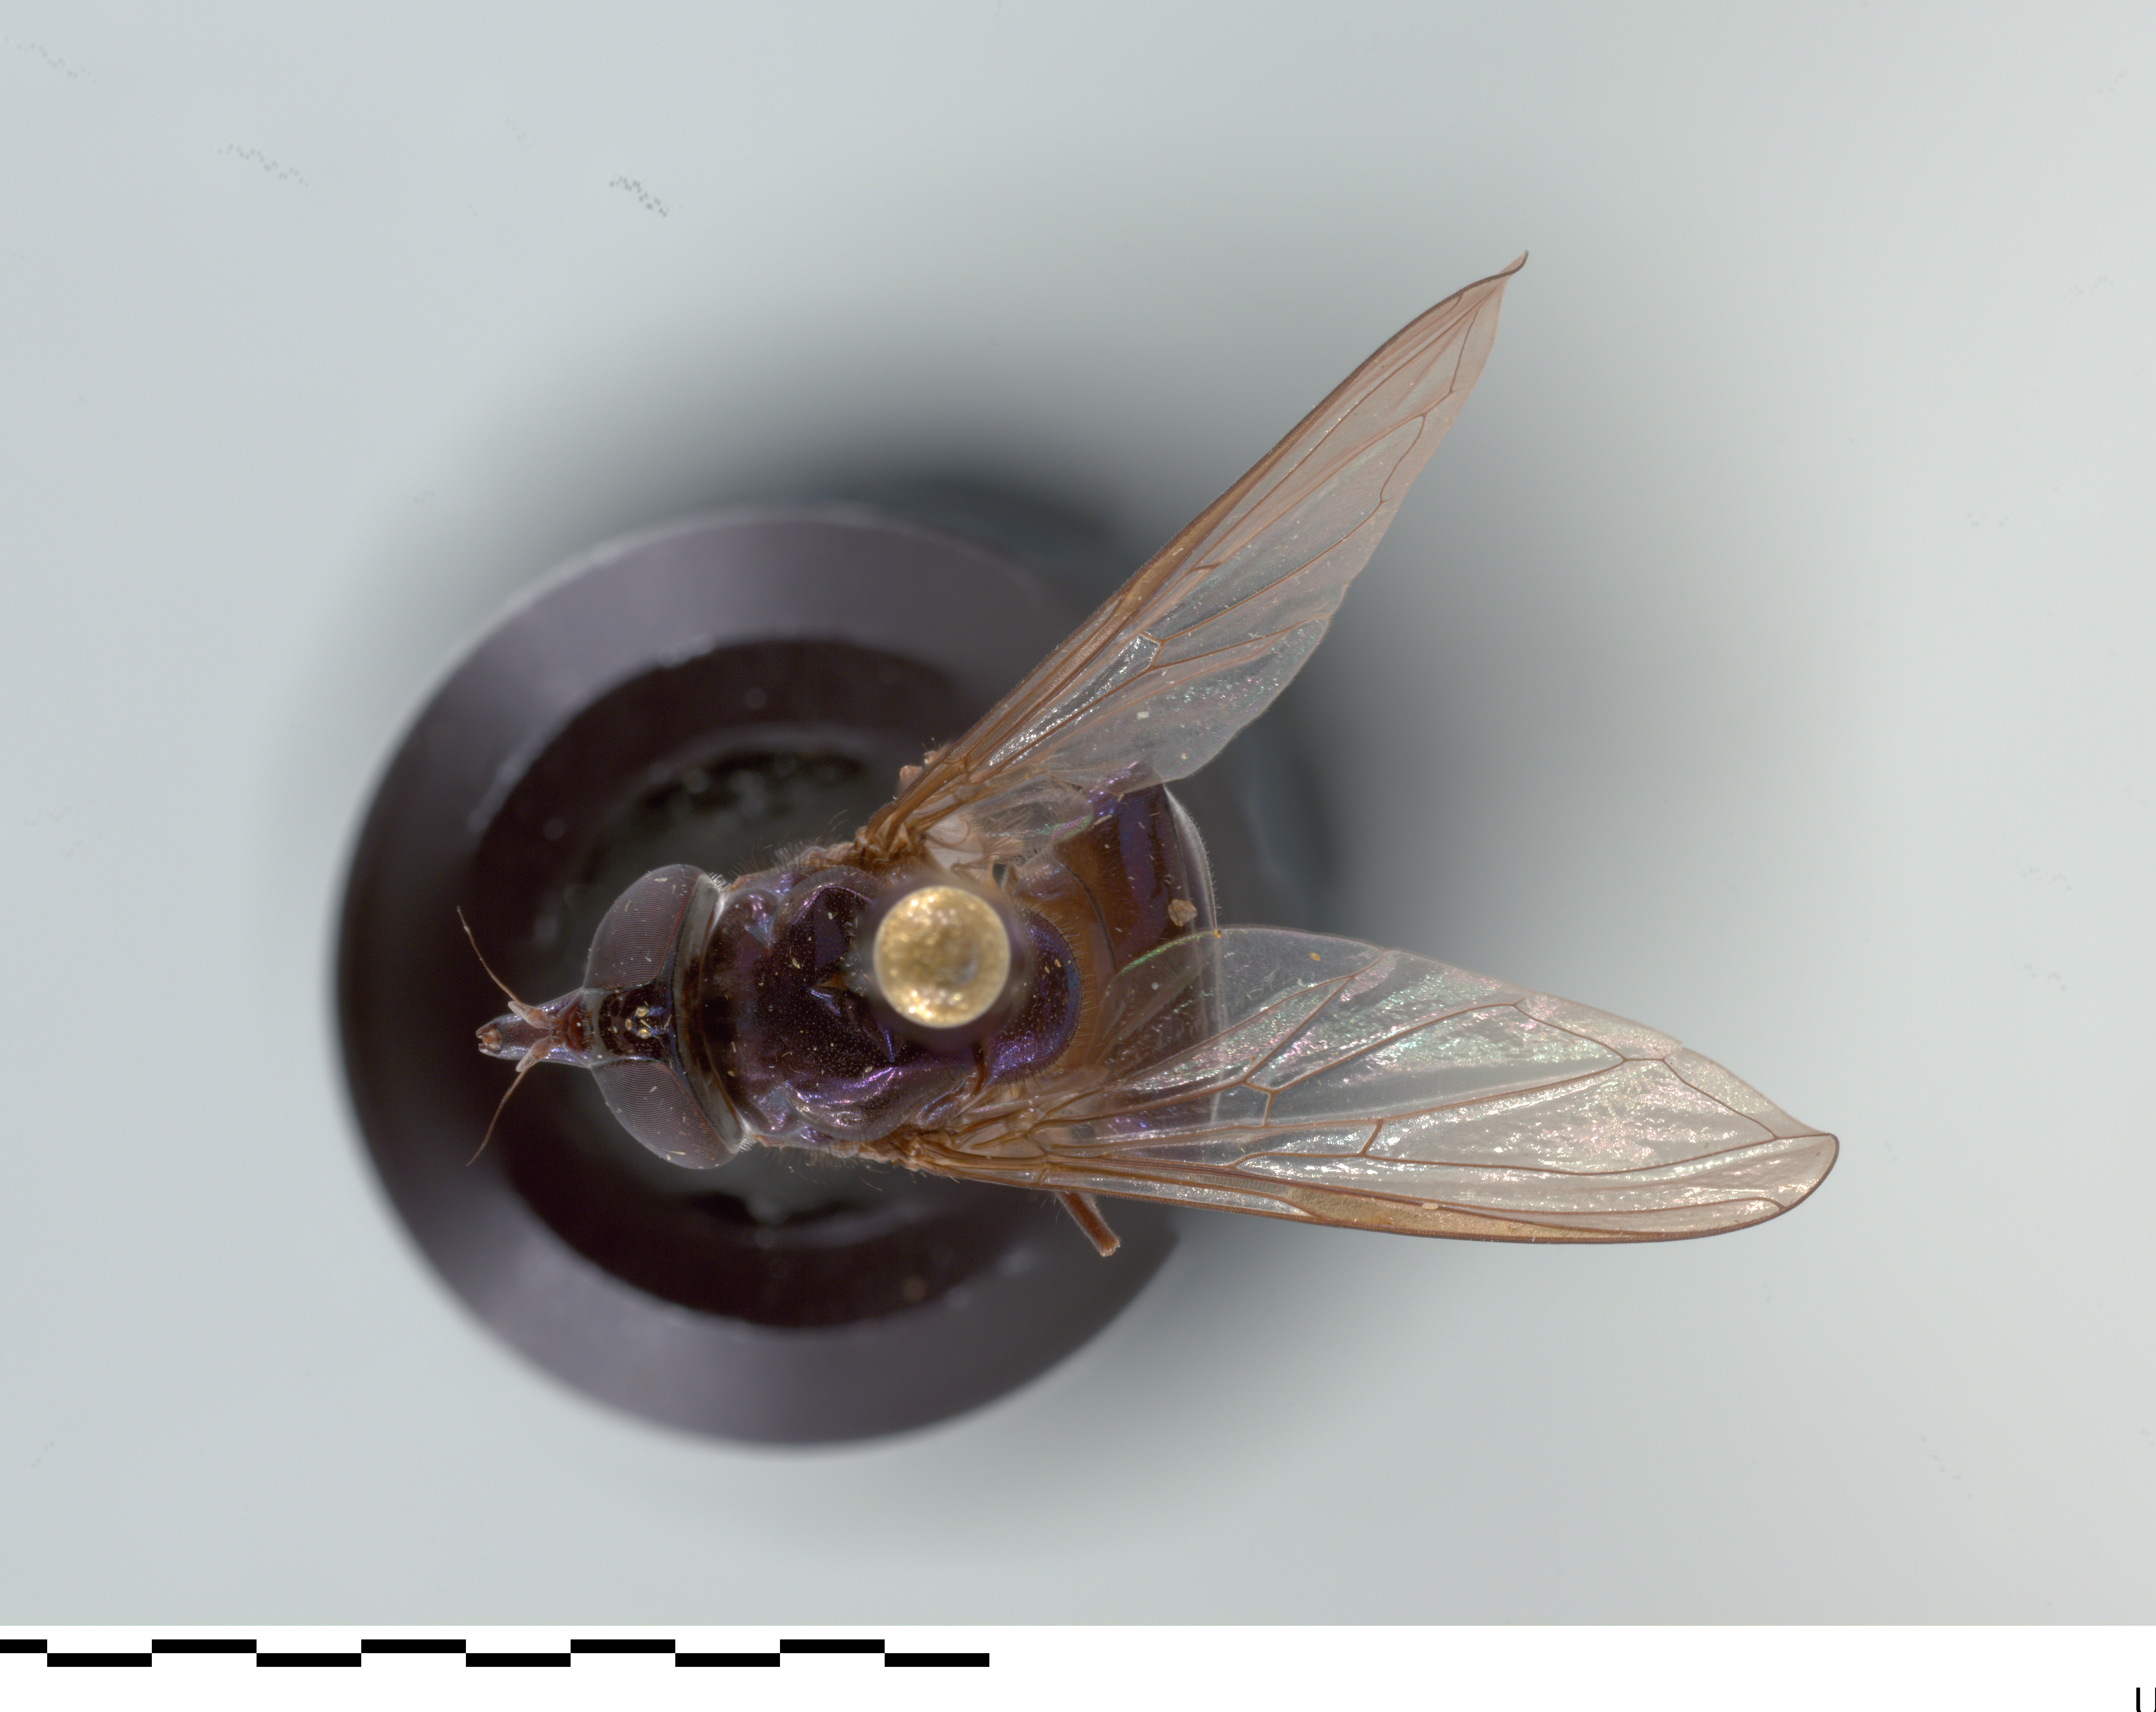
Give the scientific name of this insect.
Rhingia cyanoprora
